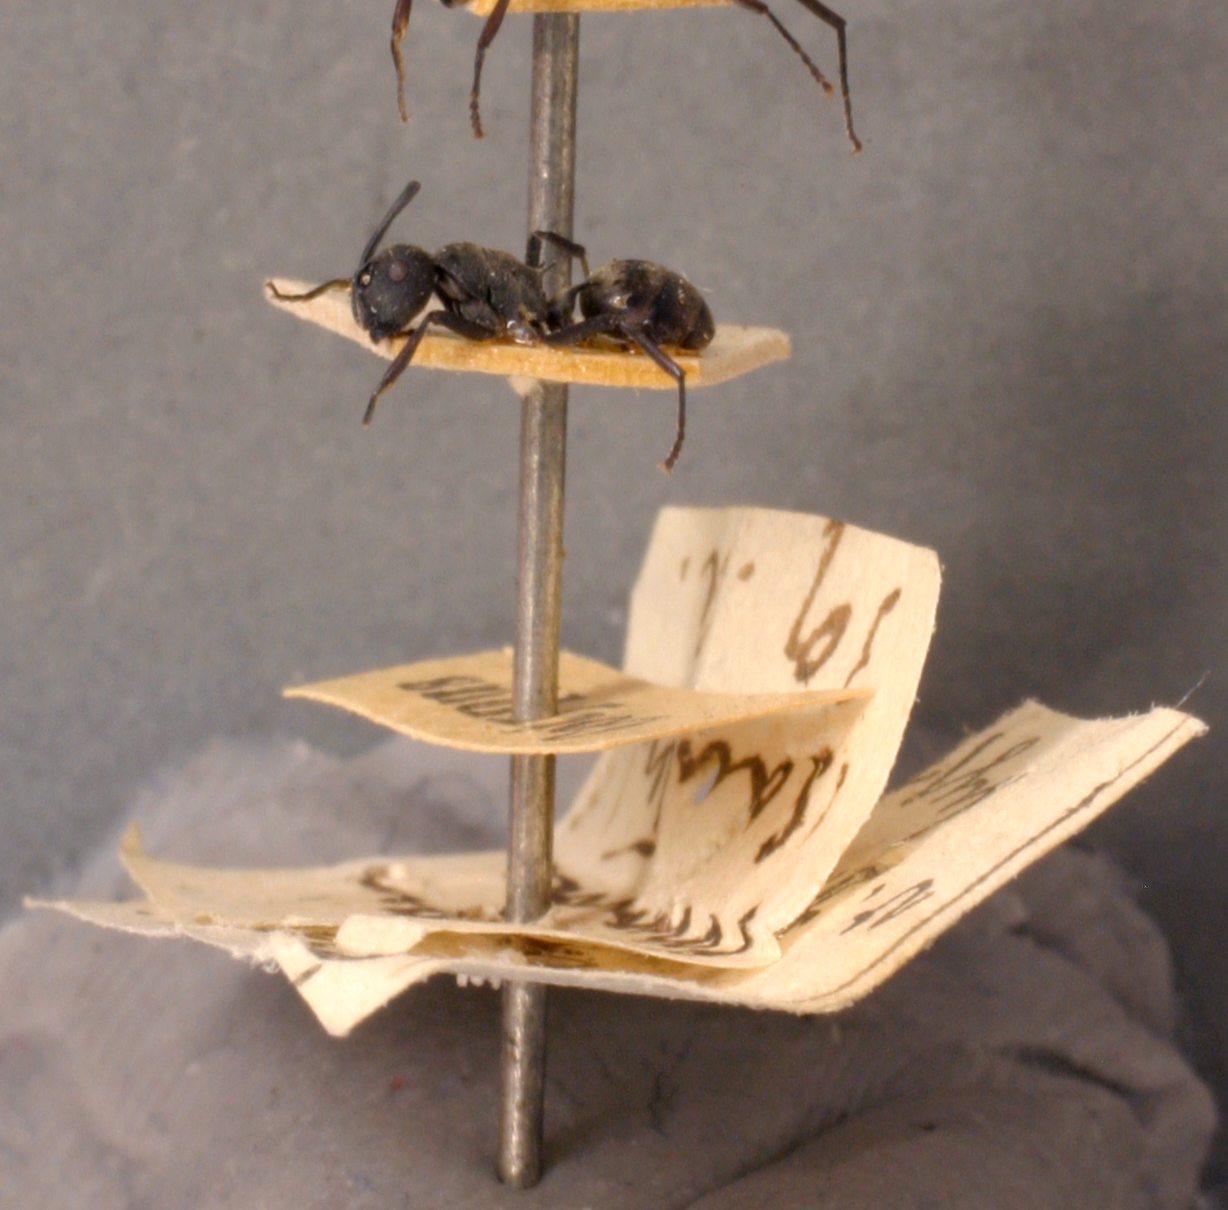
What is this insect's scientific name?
Polyrhachis dives
